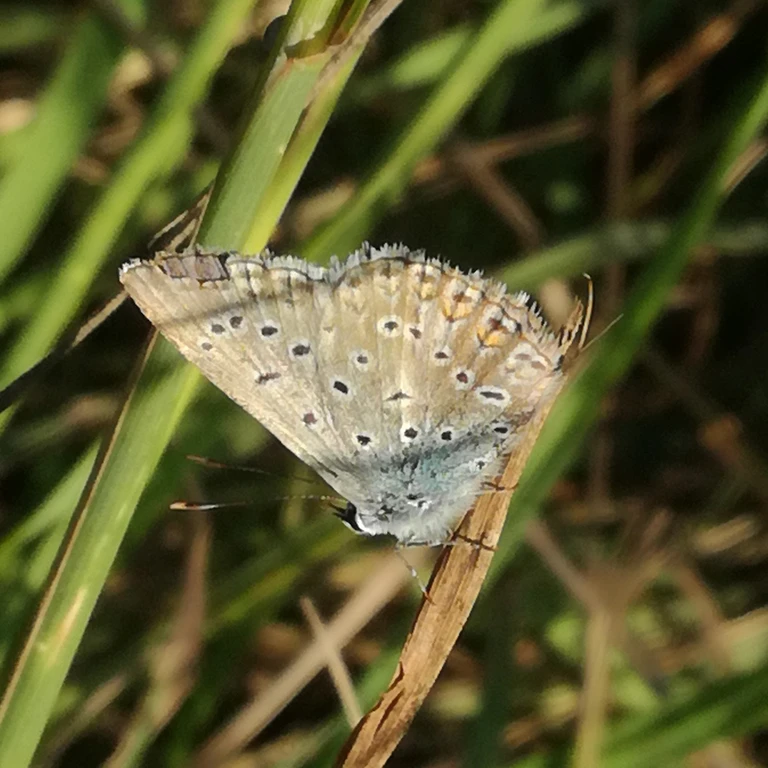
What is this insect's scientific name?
Polyommatus icarus
